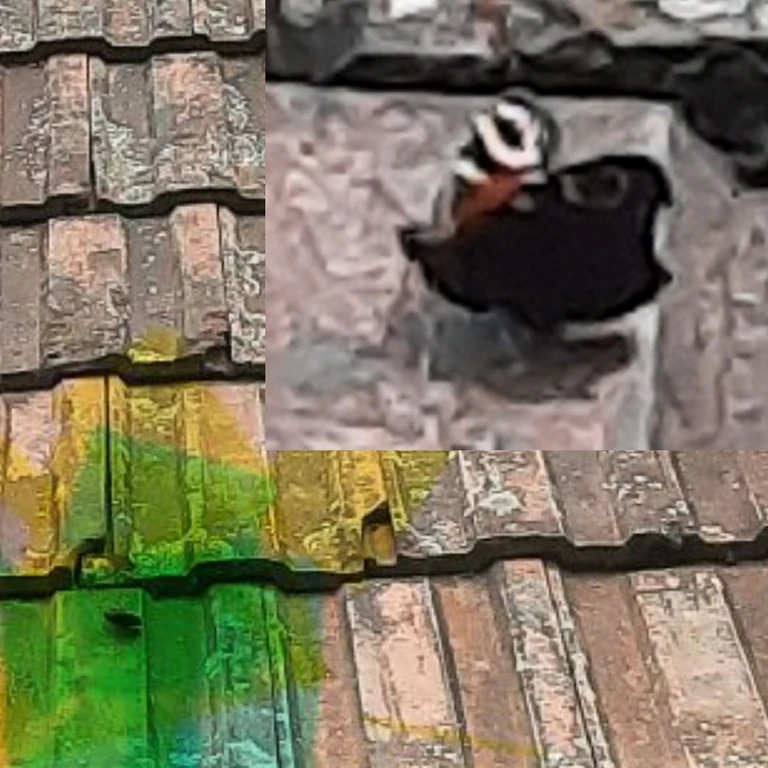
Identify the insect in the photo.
Aglais io
